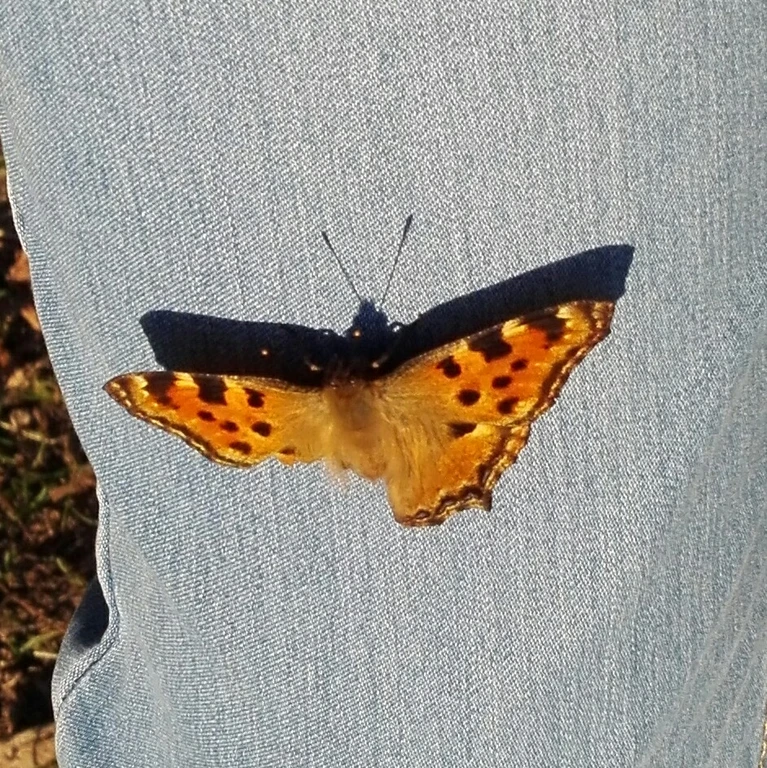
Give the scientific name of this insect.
Nymphalis polychloros
